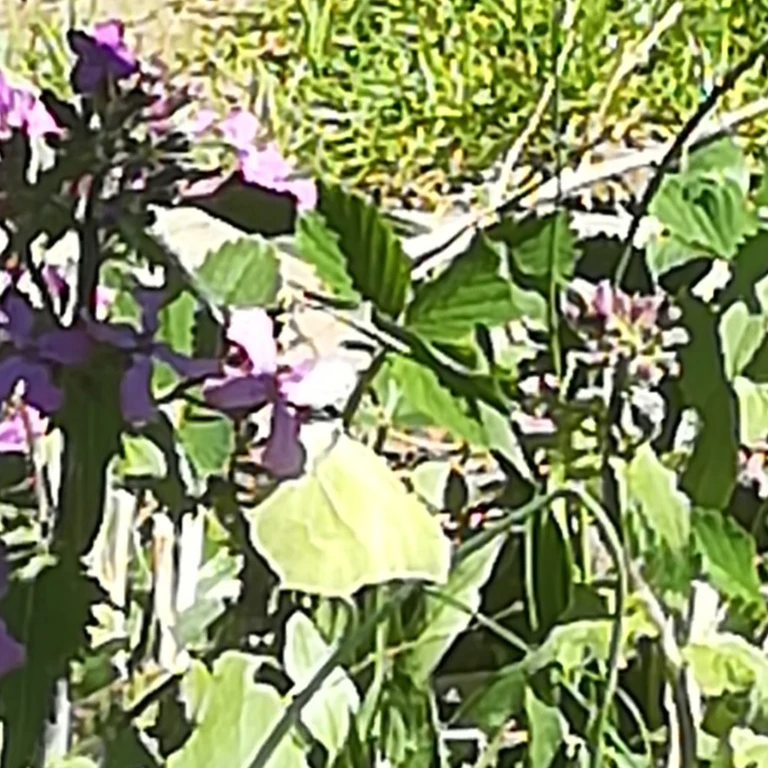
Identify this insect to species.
Gonepteryx rhamni
